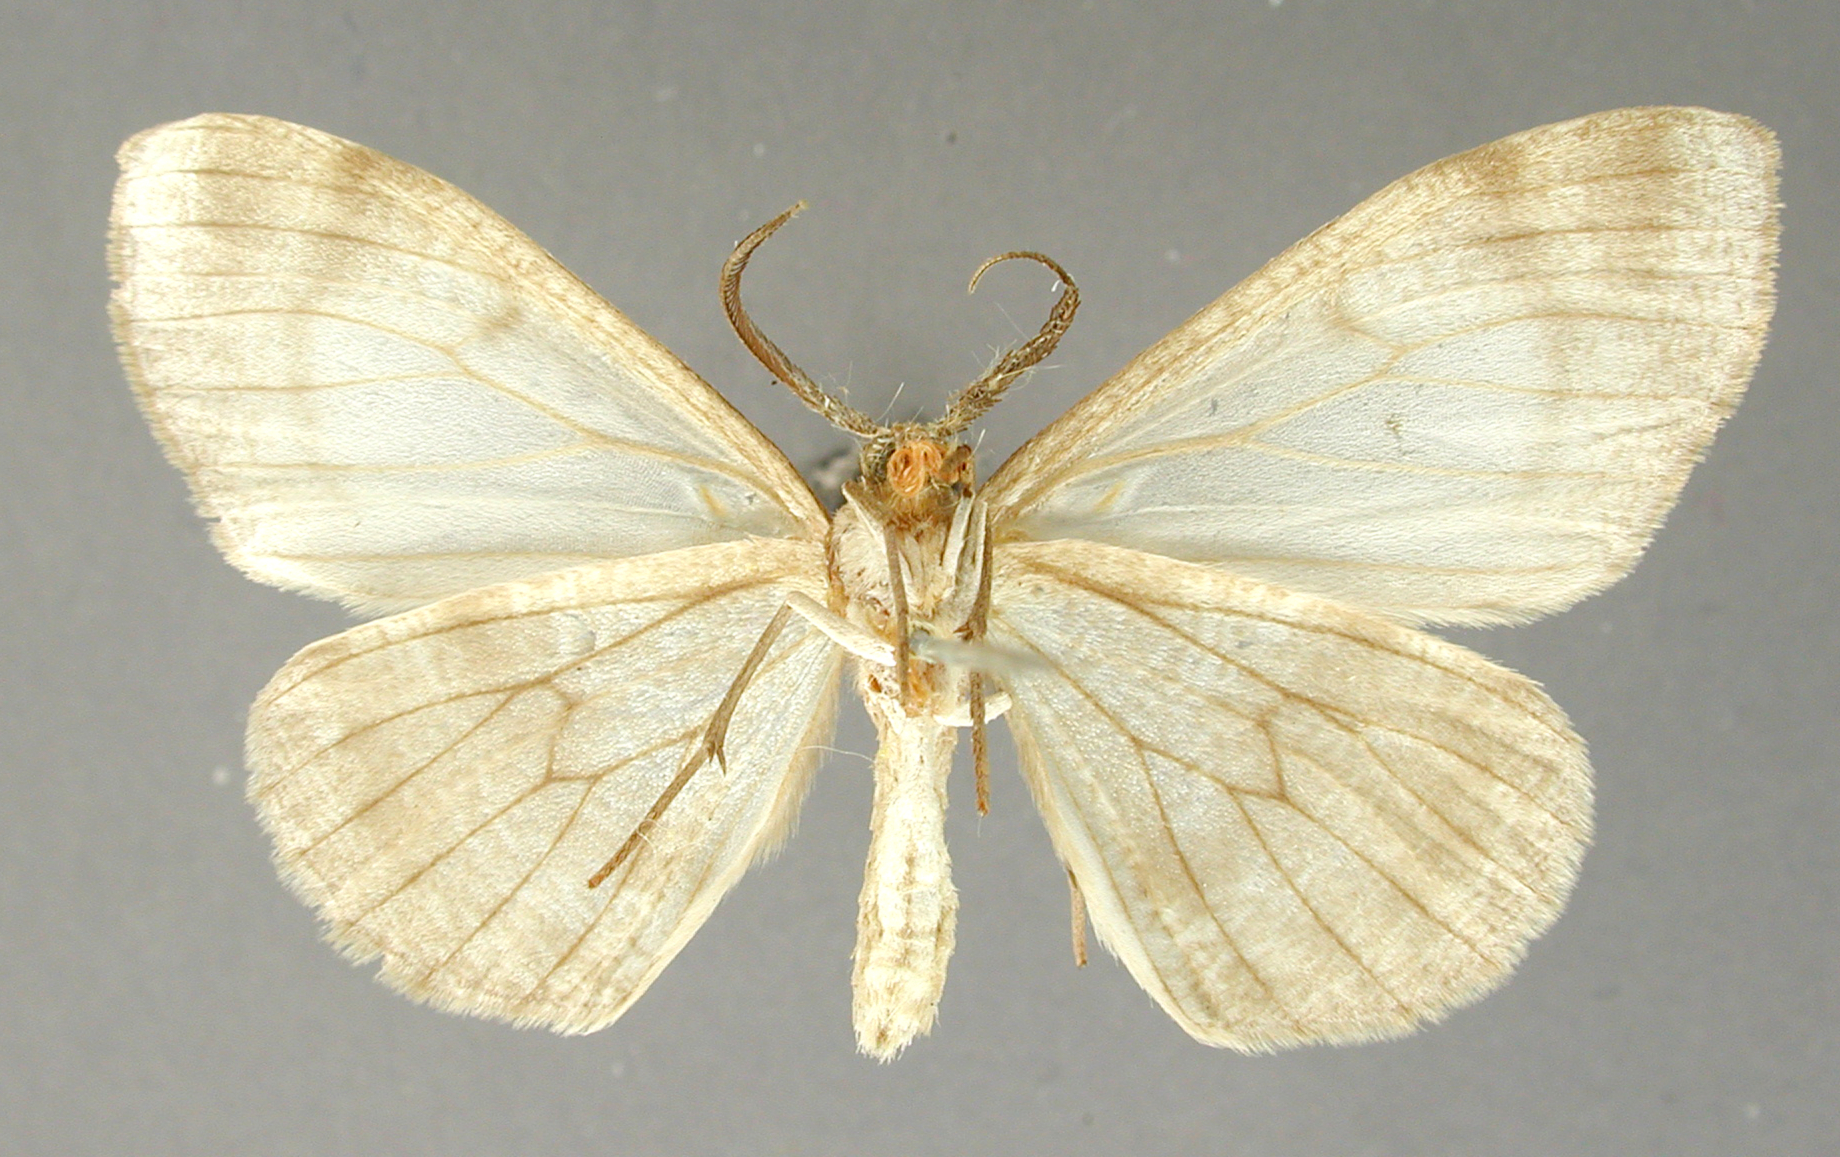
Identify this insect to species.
Nipteria dognini
